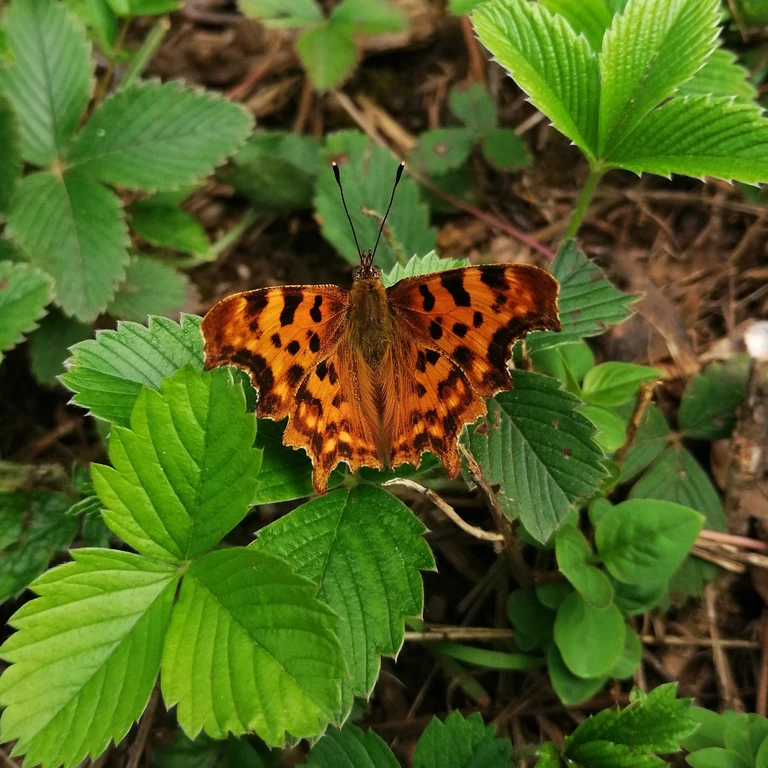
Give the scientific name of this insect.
Polygonia c-album
